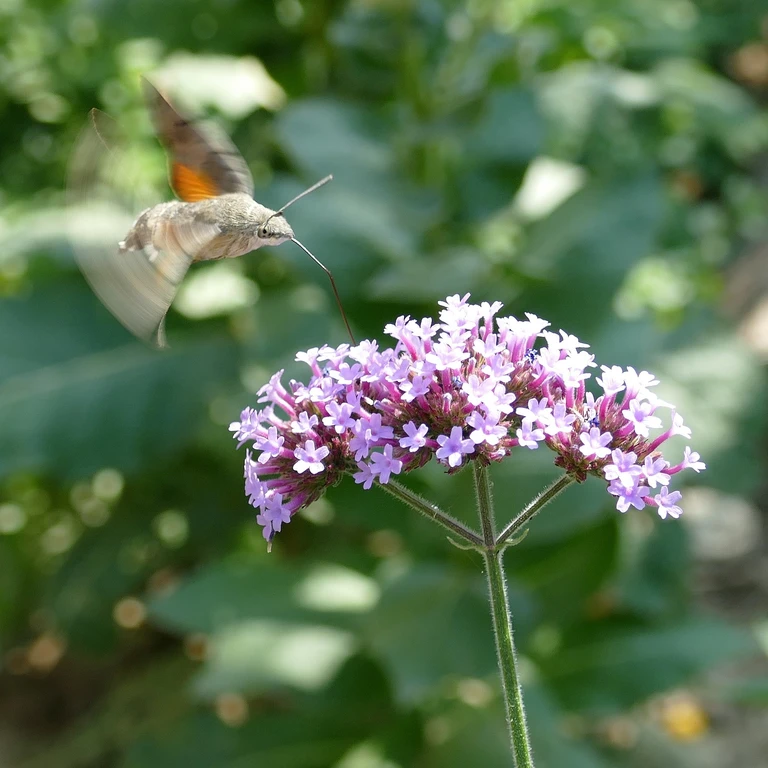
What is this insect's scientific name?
Macroglossum stellatarum
